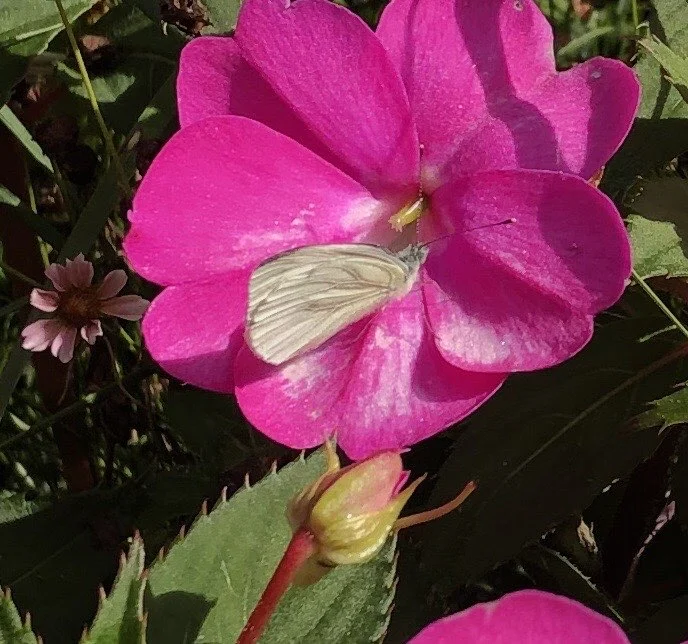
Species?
Pieris napi
